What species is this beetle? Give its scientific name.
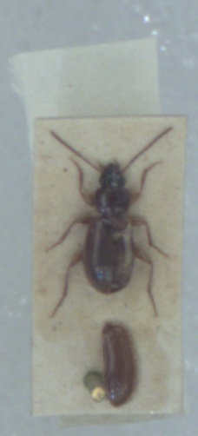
Trechus obtusus
